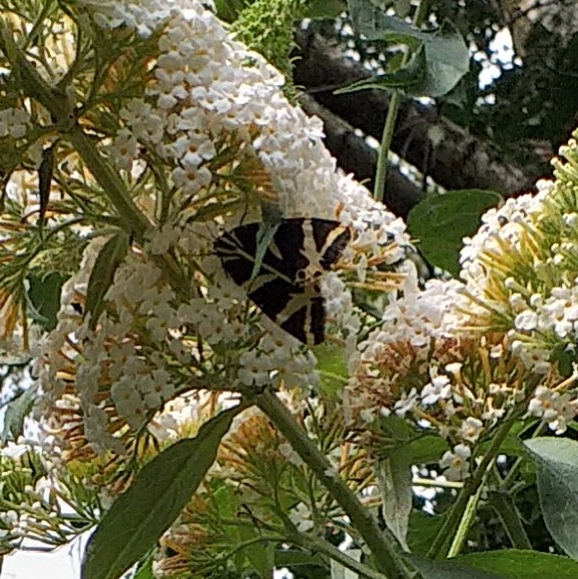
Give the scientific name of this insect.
Euplagia quadripunctaria
